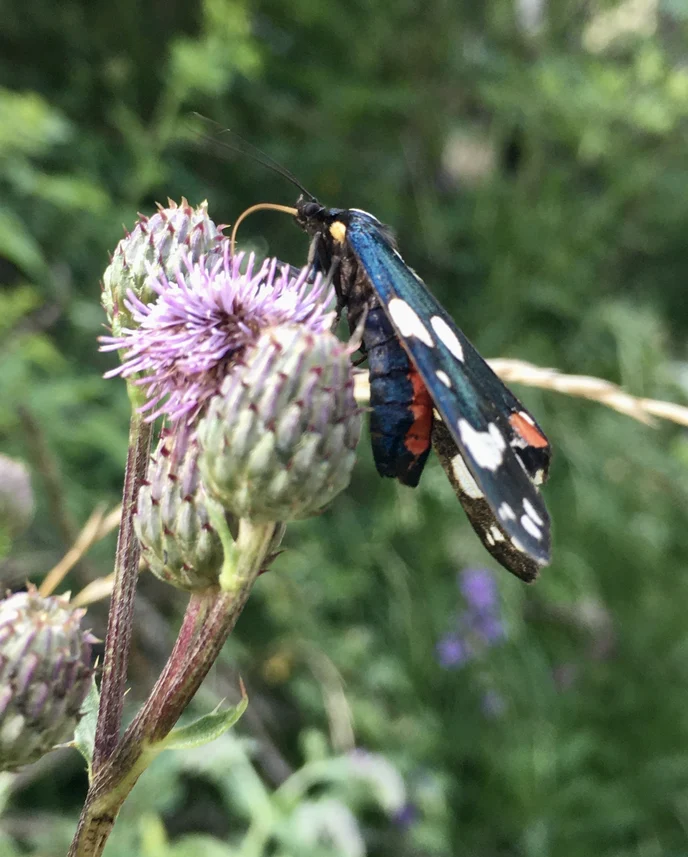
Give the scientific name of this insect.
Callimorpha dominula
